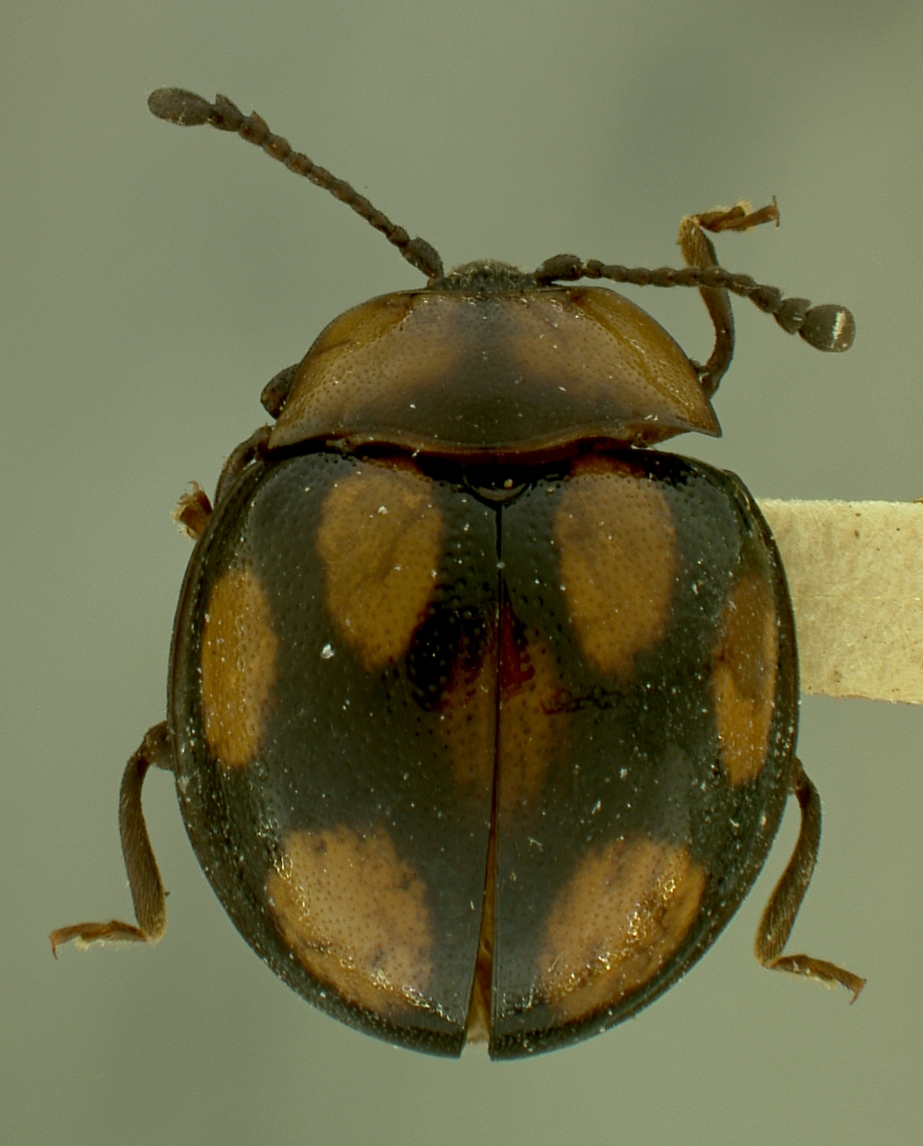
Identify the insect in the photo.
Beccaria denticornis
